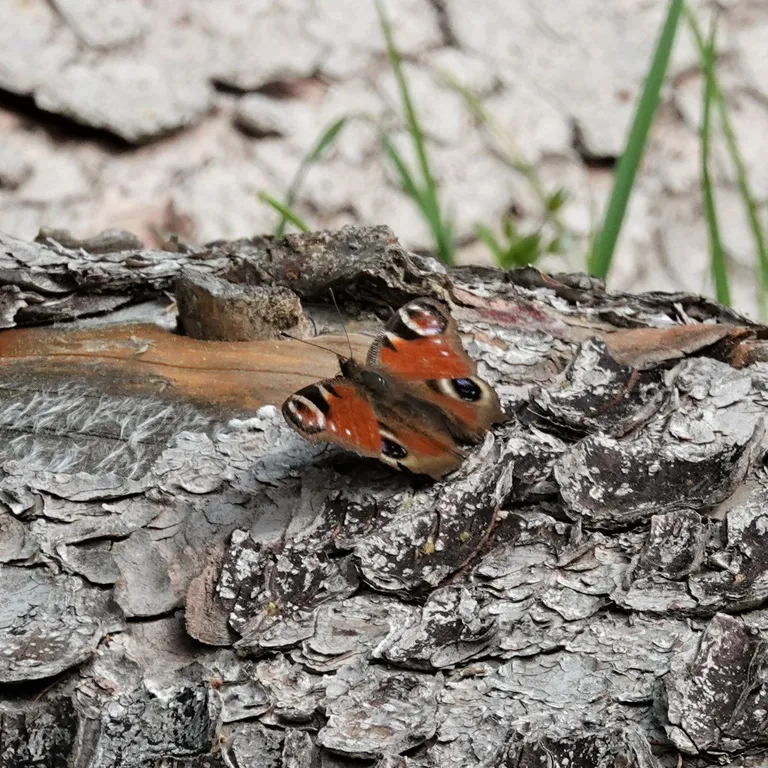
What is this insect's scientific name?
Aglais io
